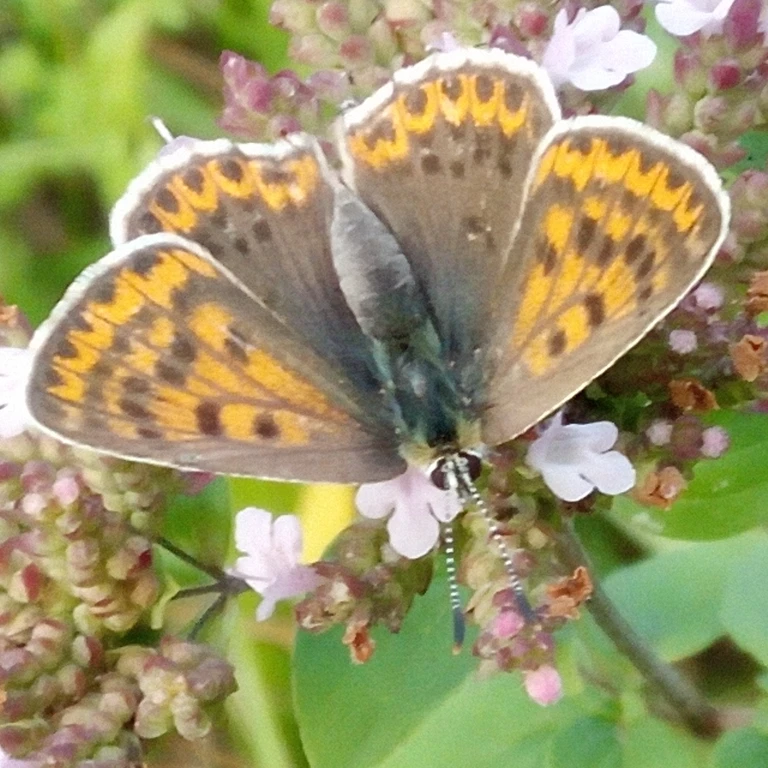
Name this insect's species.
Lycaena tityrus (also Loweia tityrus)
